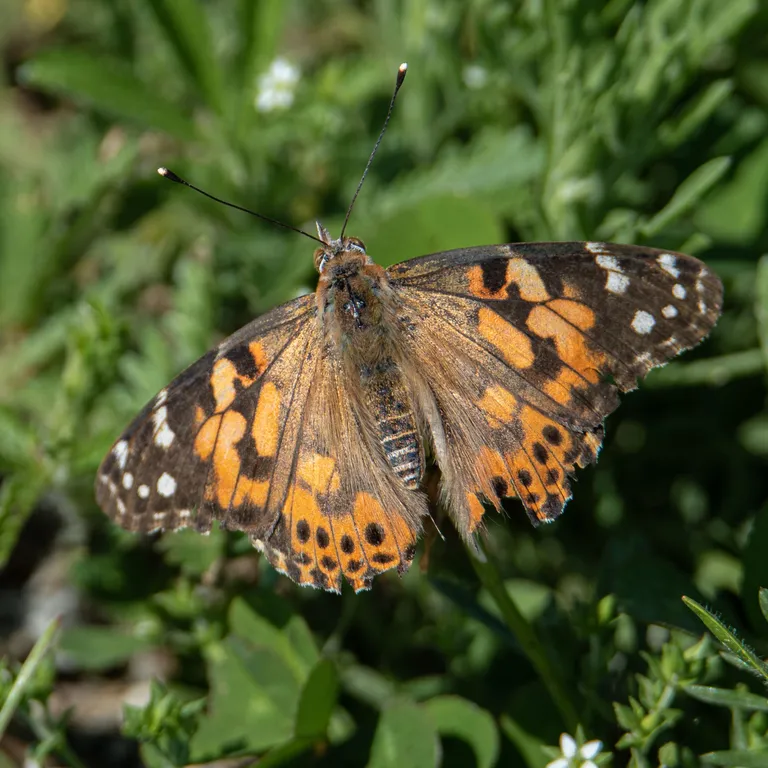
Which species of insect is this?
Vanessa cardui
